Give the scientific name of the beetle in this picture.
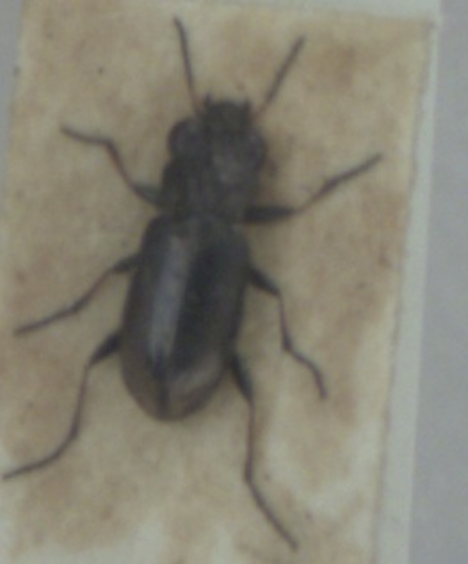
Notiophilus biguttatus
